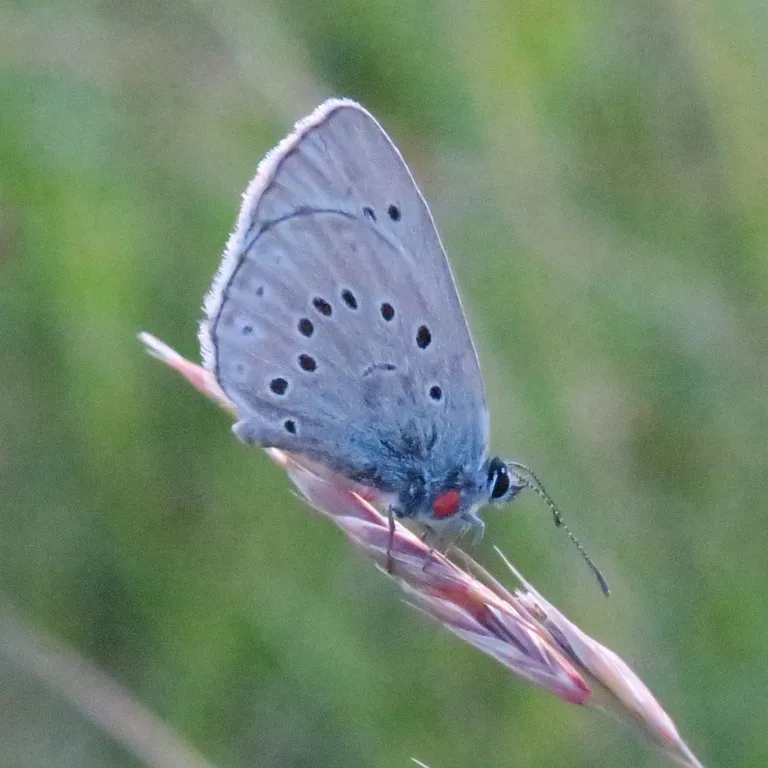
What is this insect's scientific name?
Phengaris teleius
